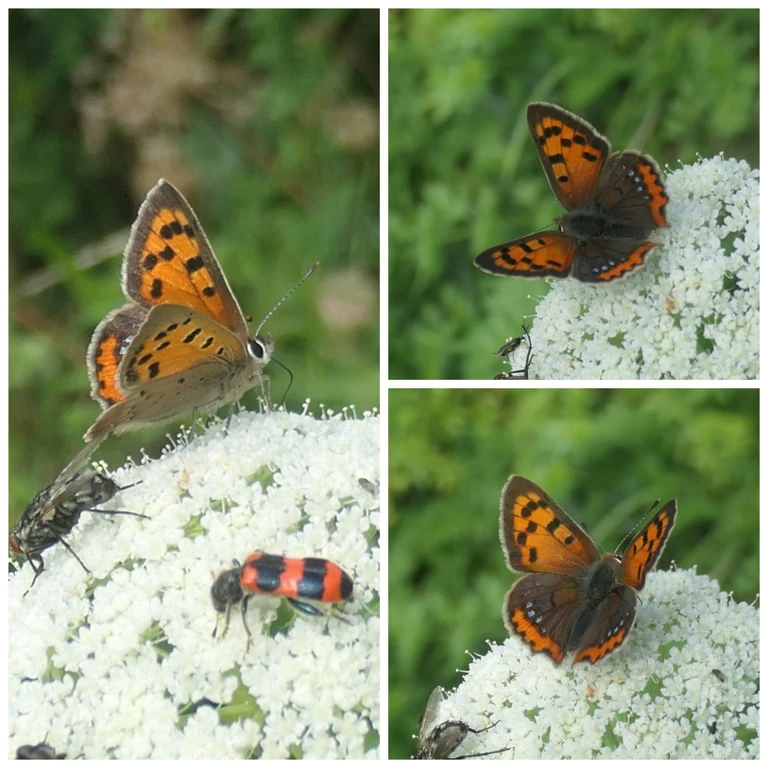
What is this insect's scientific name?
Lycaena phlaeas
